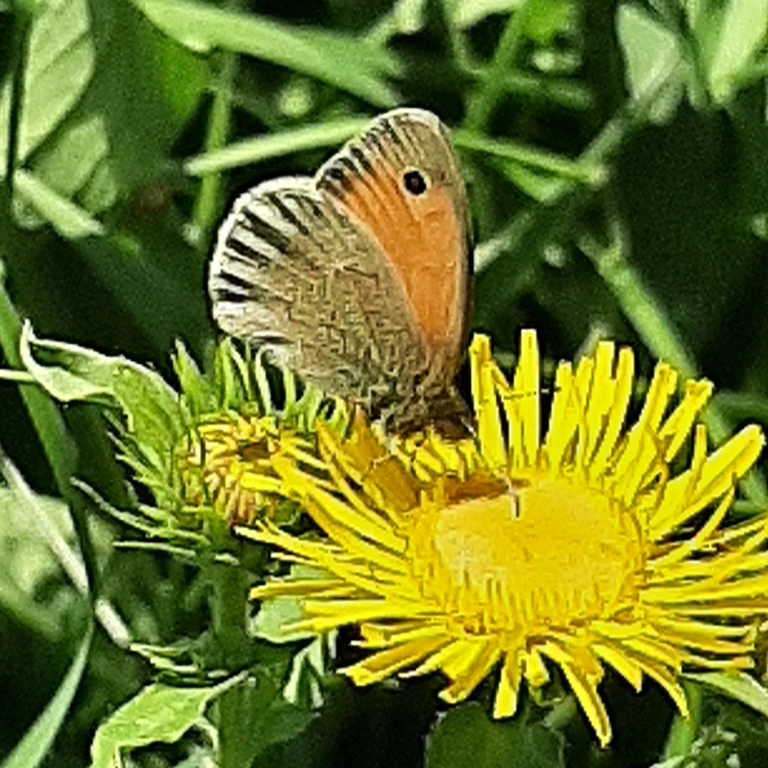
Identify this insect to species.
Coenonympha pamphilus
